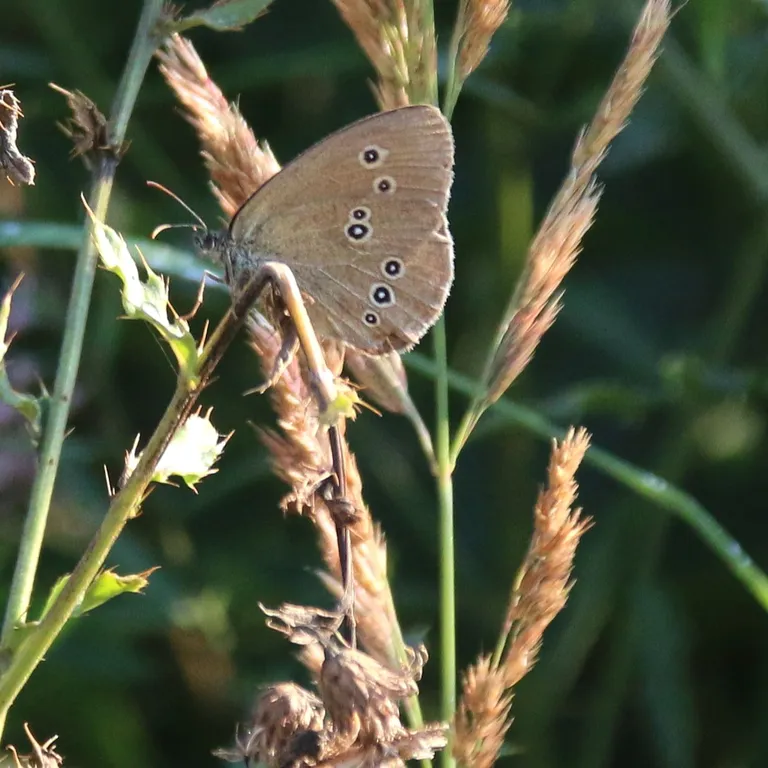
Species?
Aphantopus hyperantus
